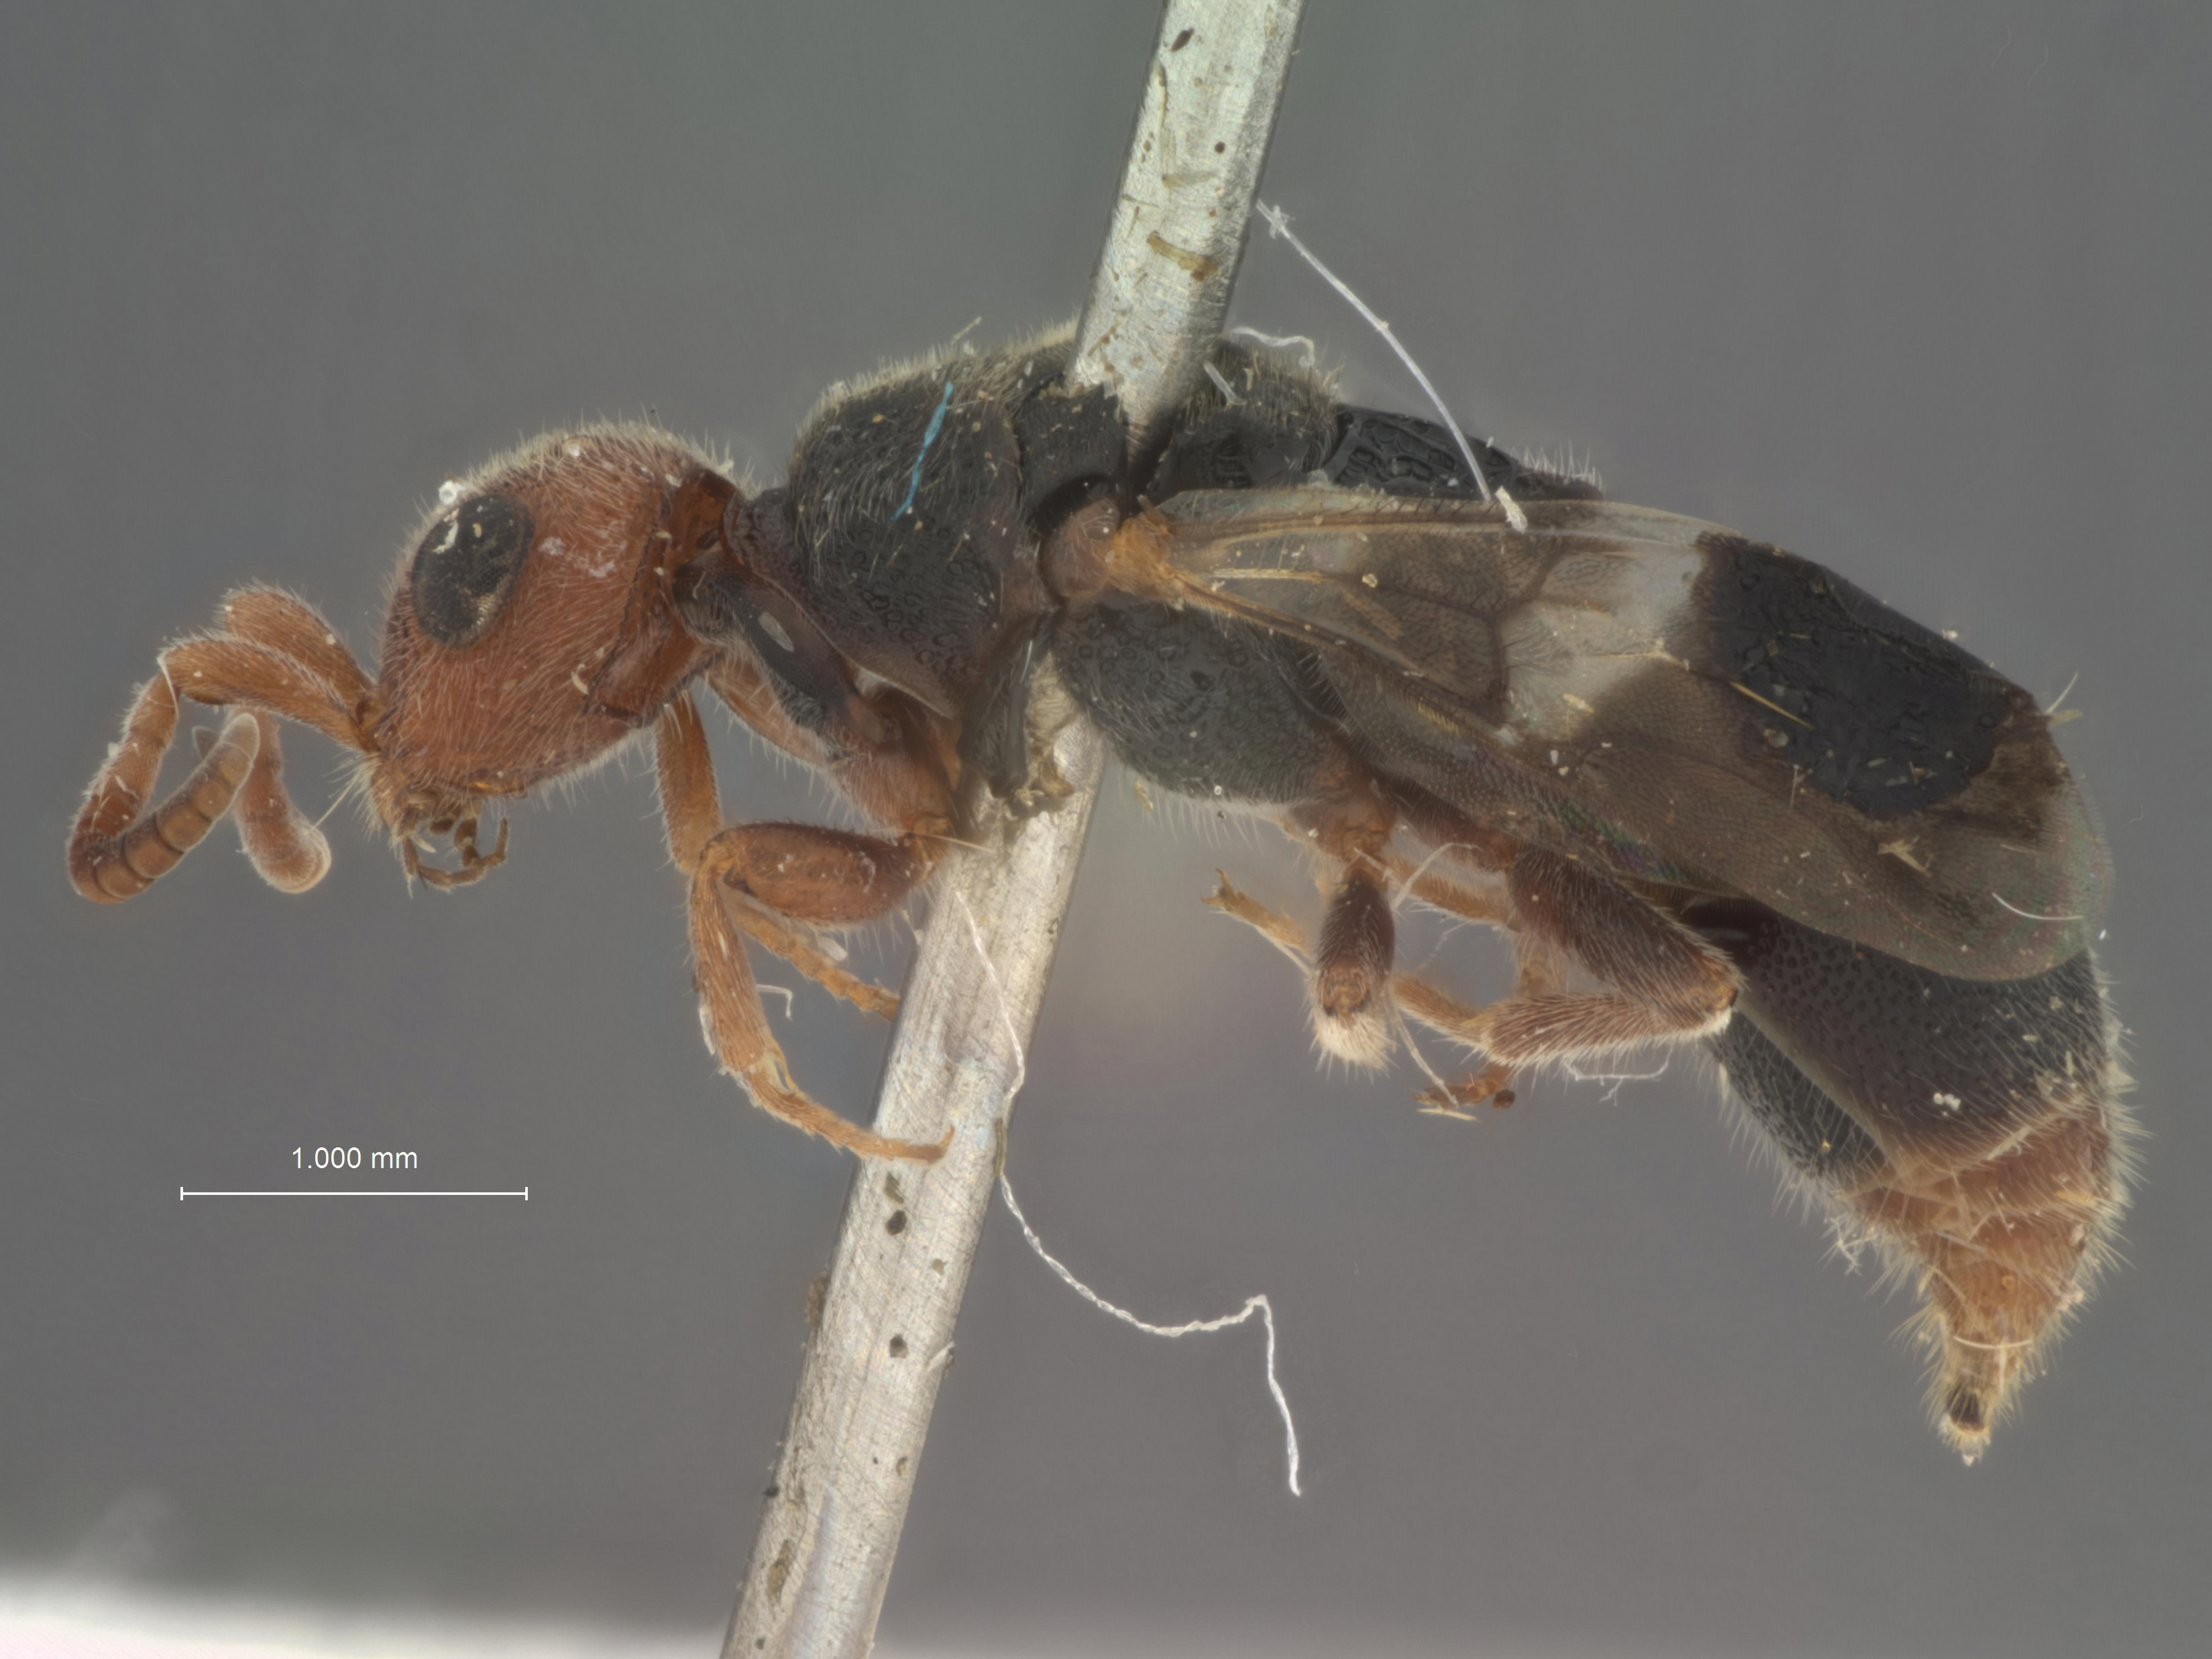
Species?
Sulcomesitius krombeinicus
